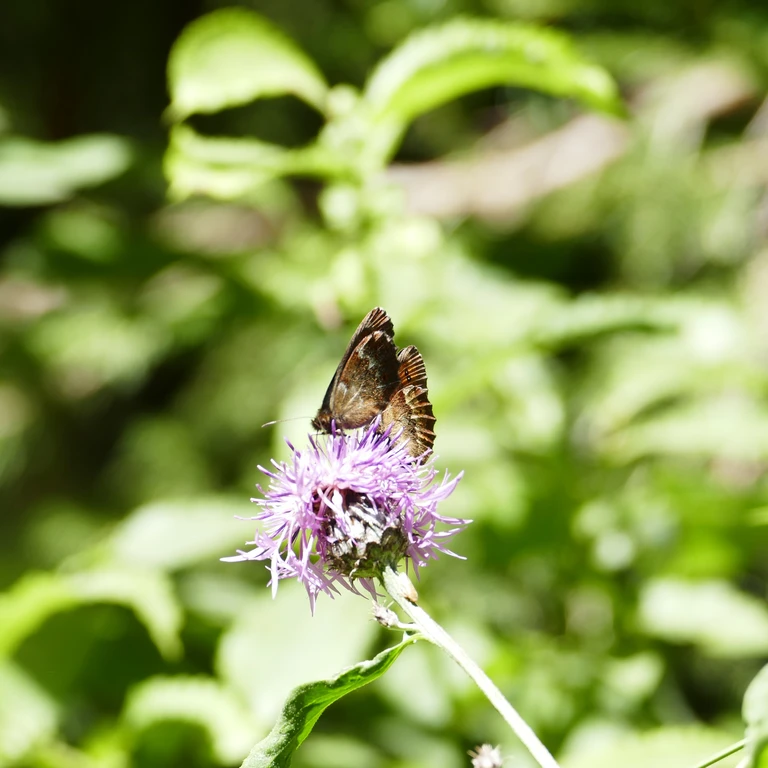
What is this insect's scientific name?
Erebia euryale
